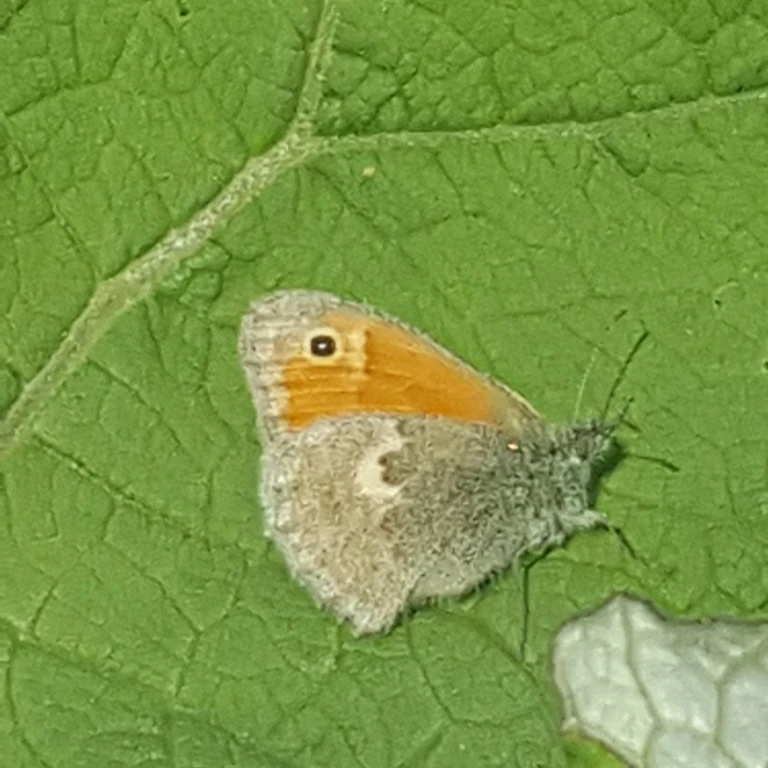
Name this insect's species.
Coenonympha pamphilus
